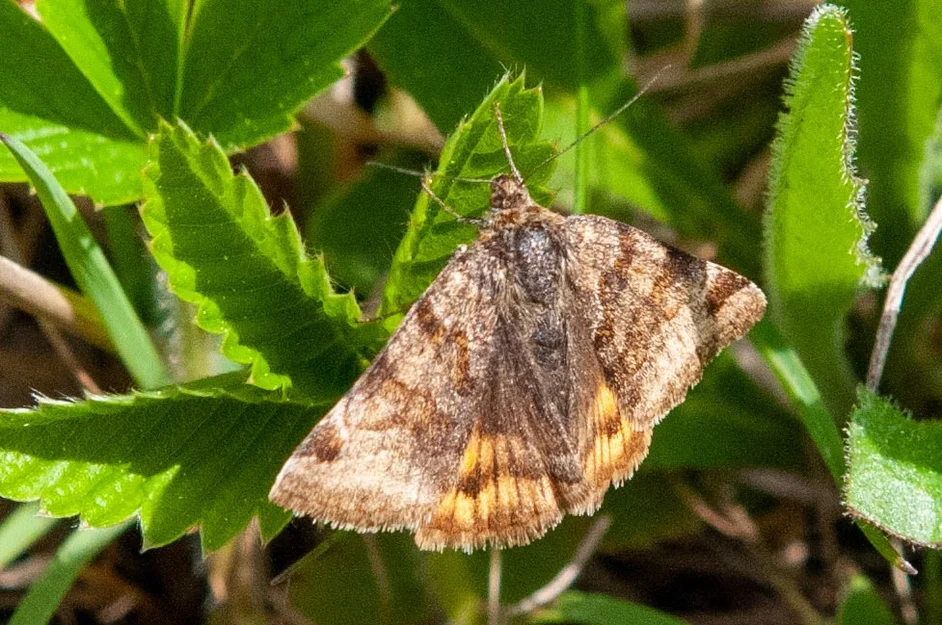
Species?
Euclidia glyphica
